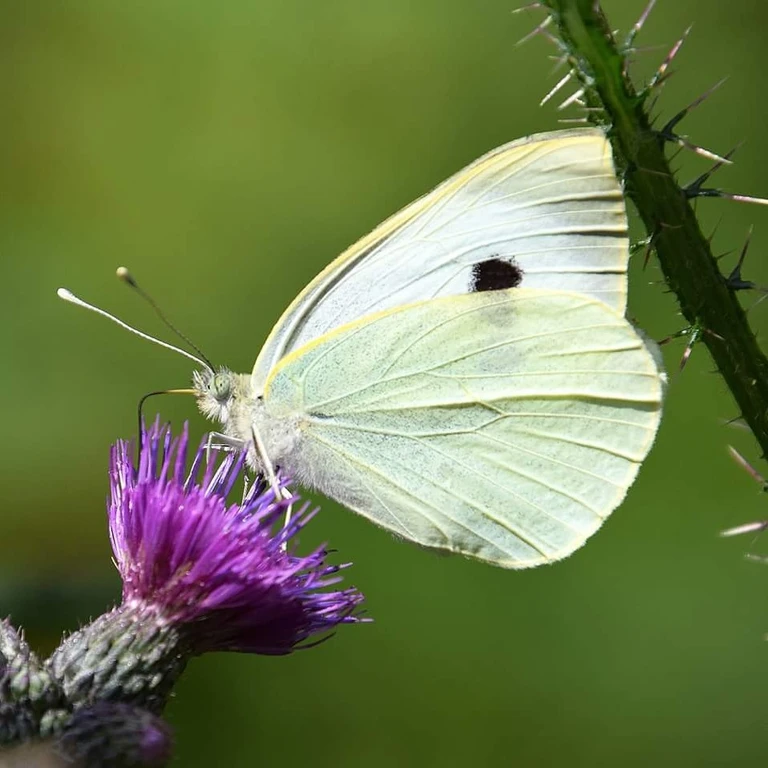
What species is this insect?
Pieris brassicae
